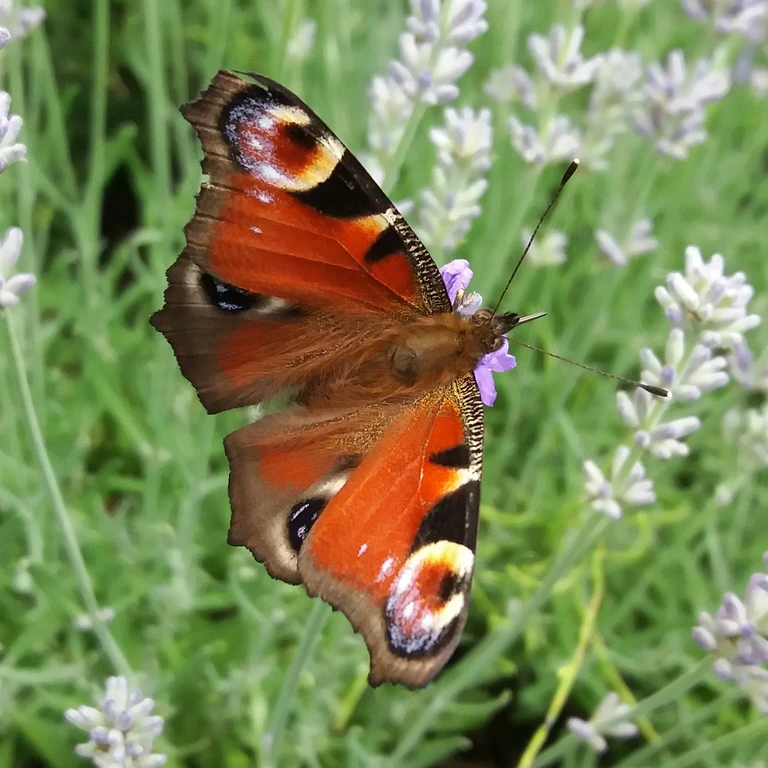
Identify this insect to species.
Aglais io
